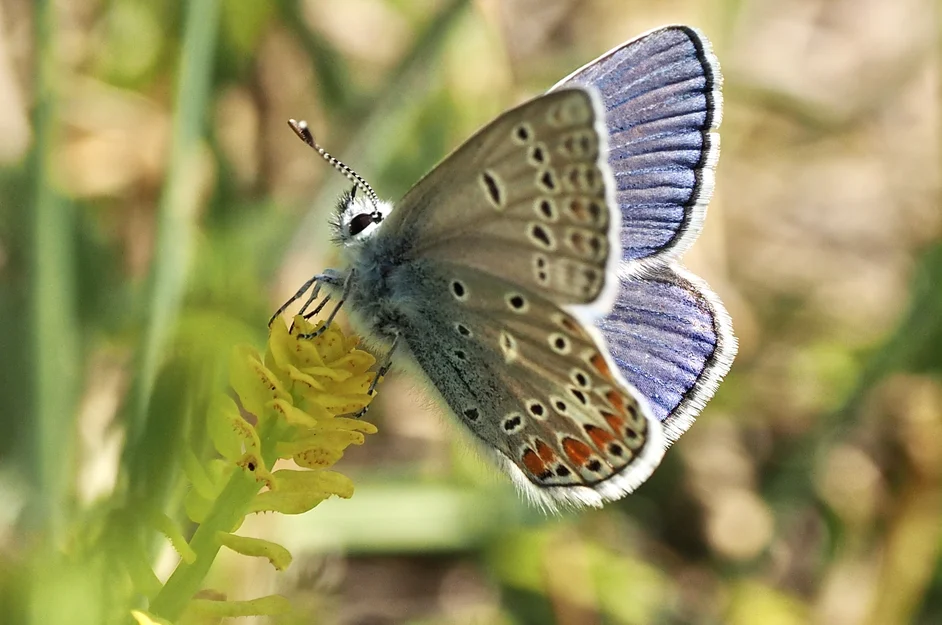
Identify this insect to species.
Polyommatus thersites
